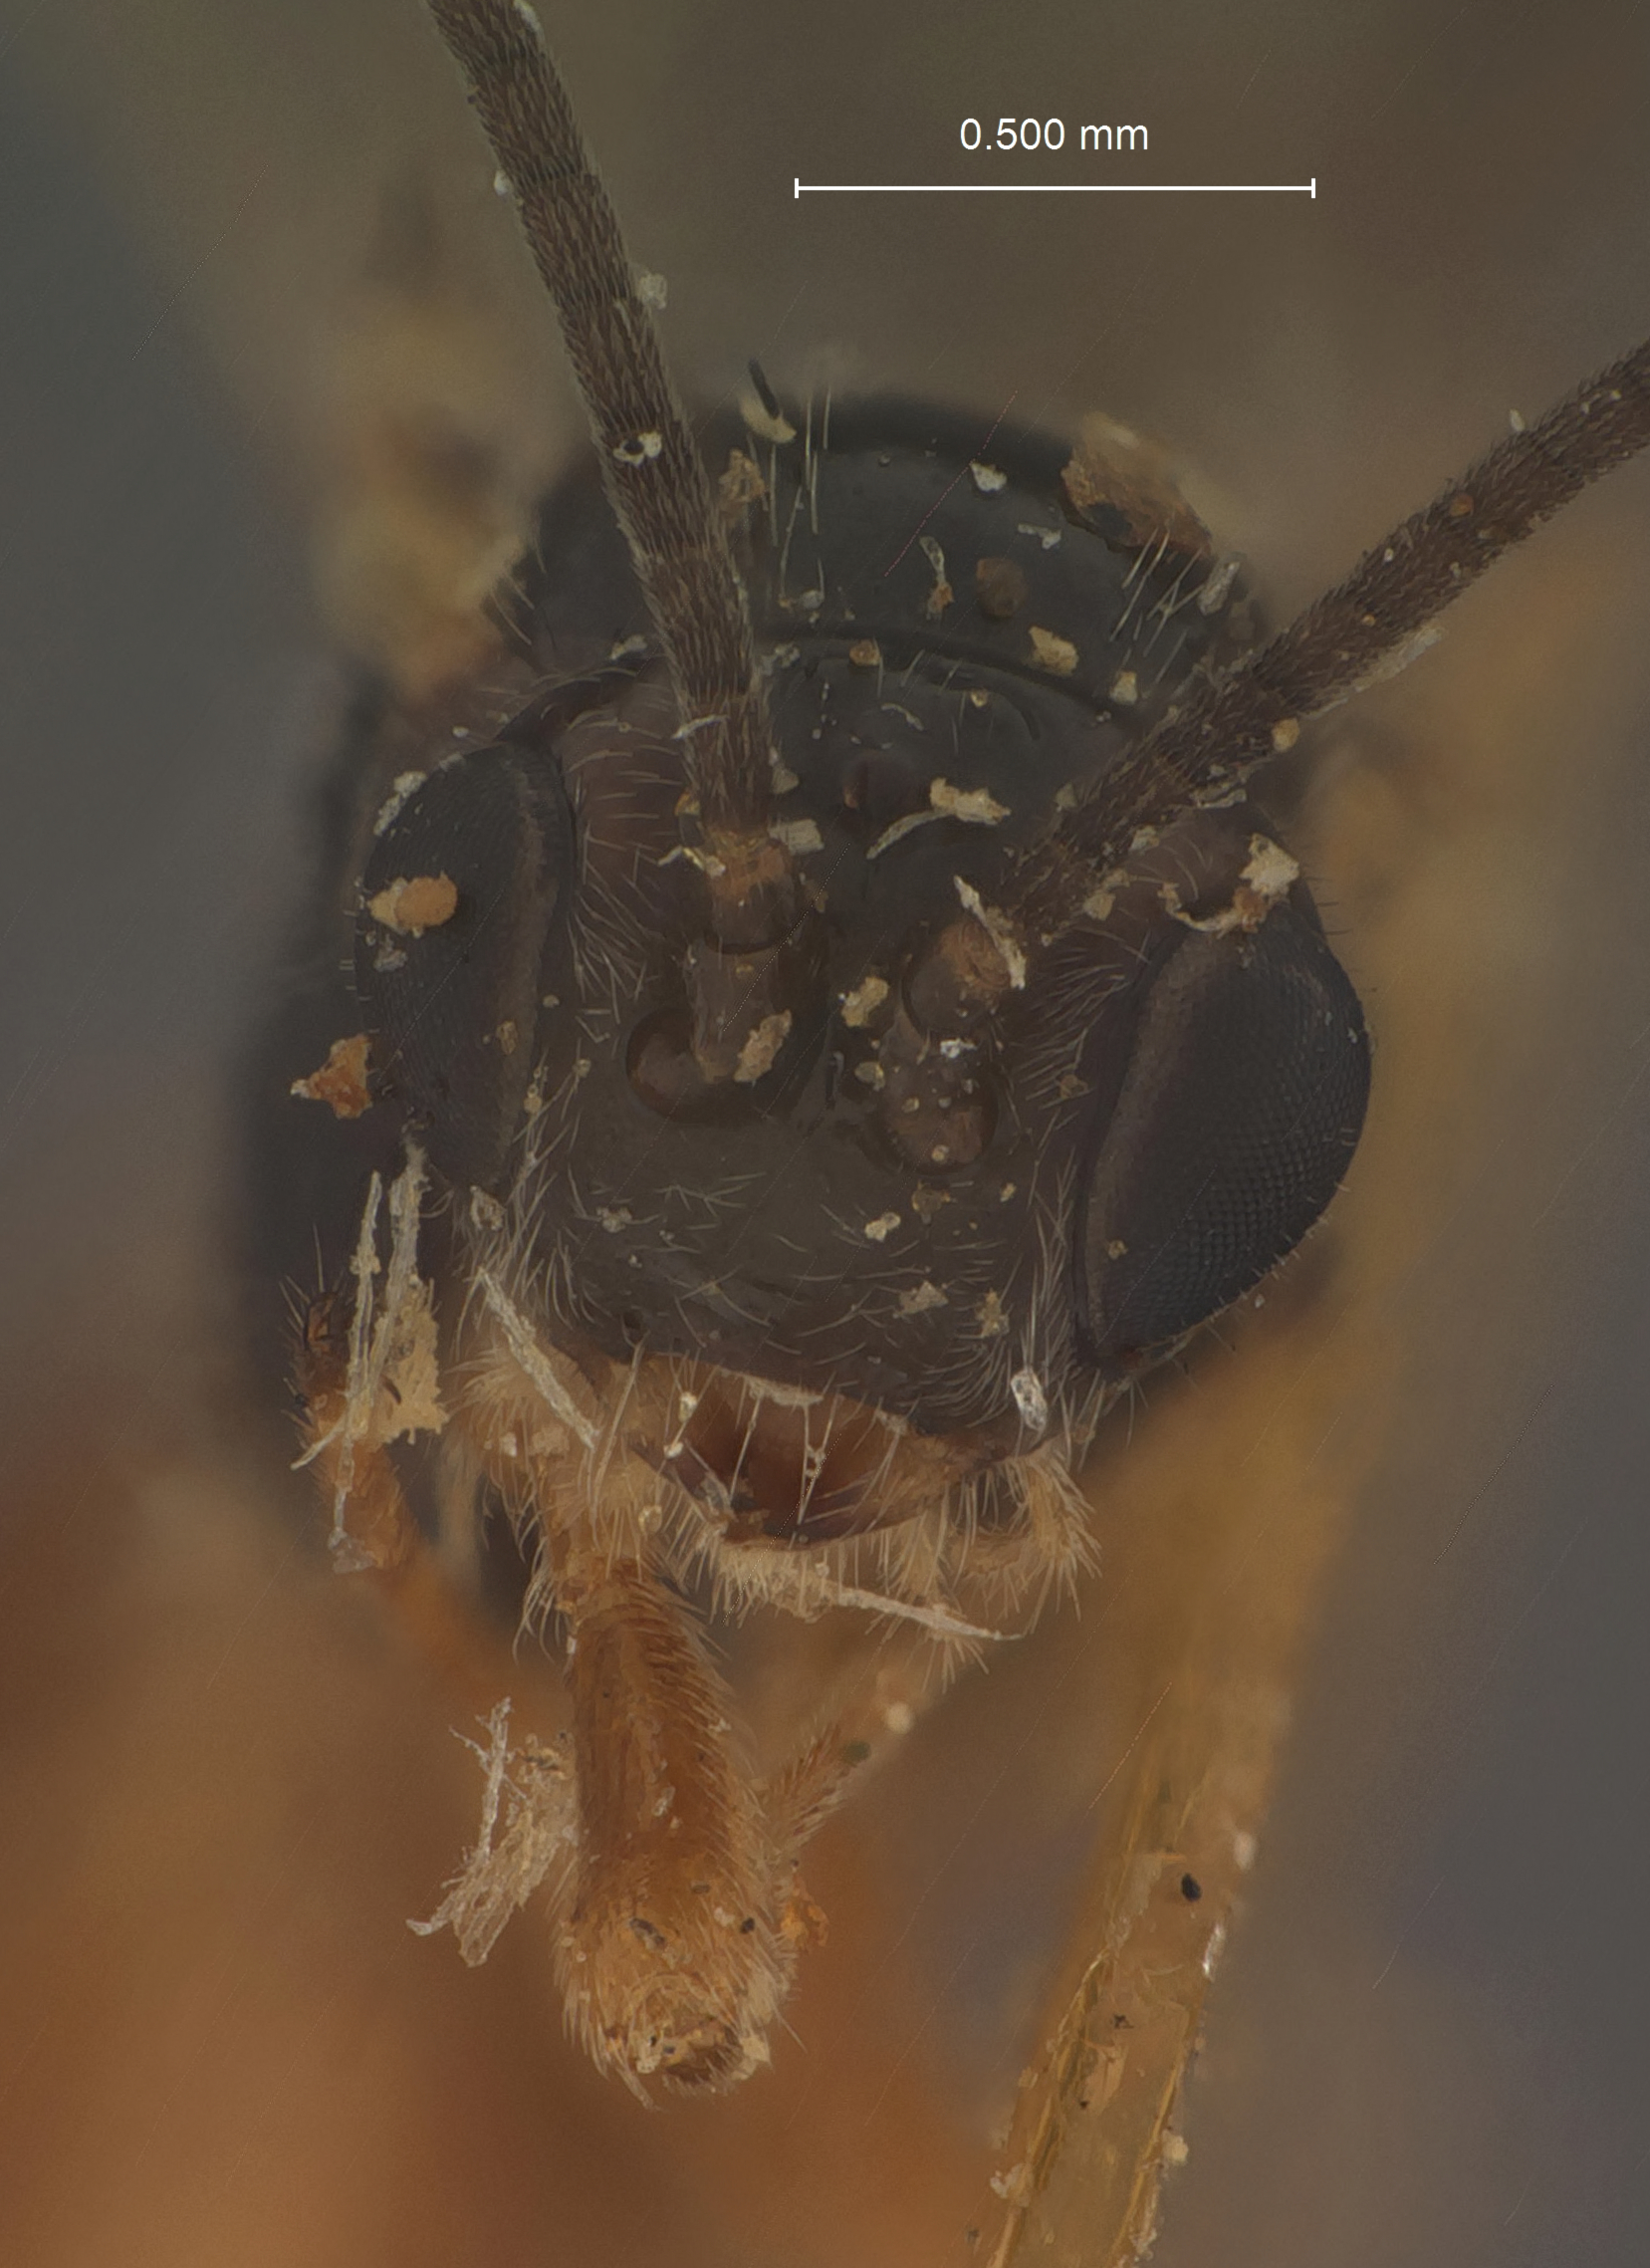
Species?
Microbracon cryptorhynchi
